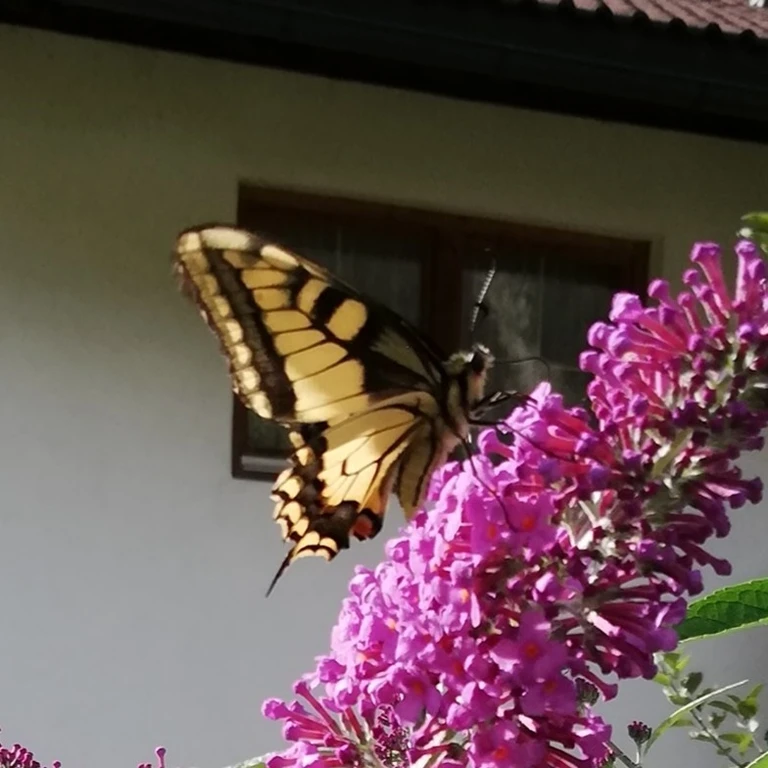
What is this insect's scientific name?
Papilio machaon
